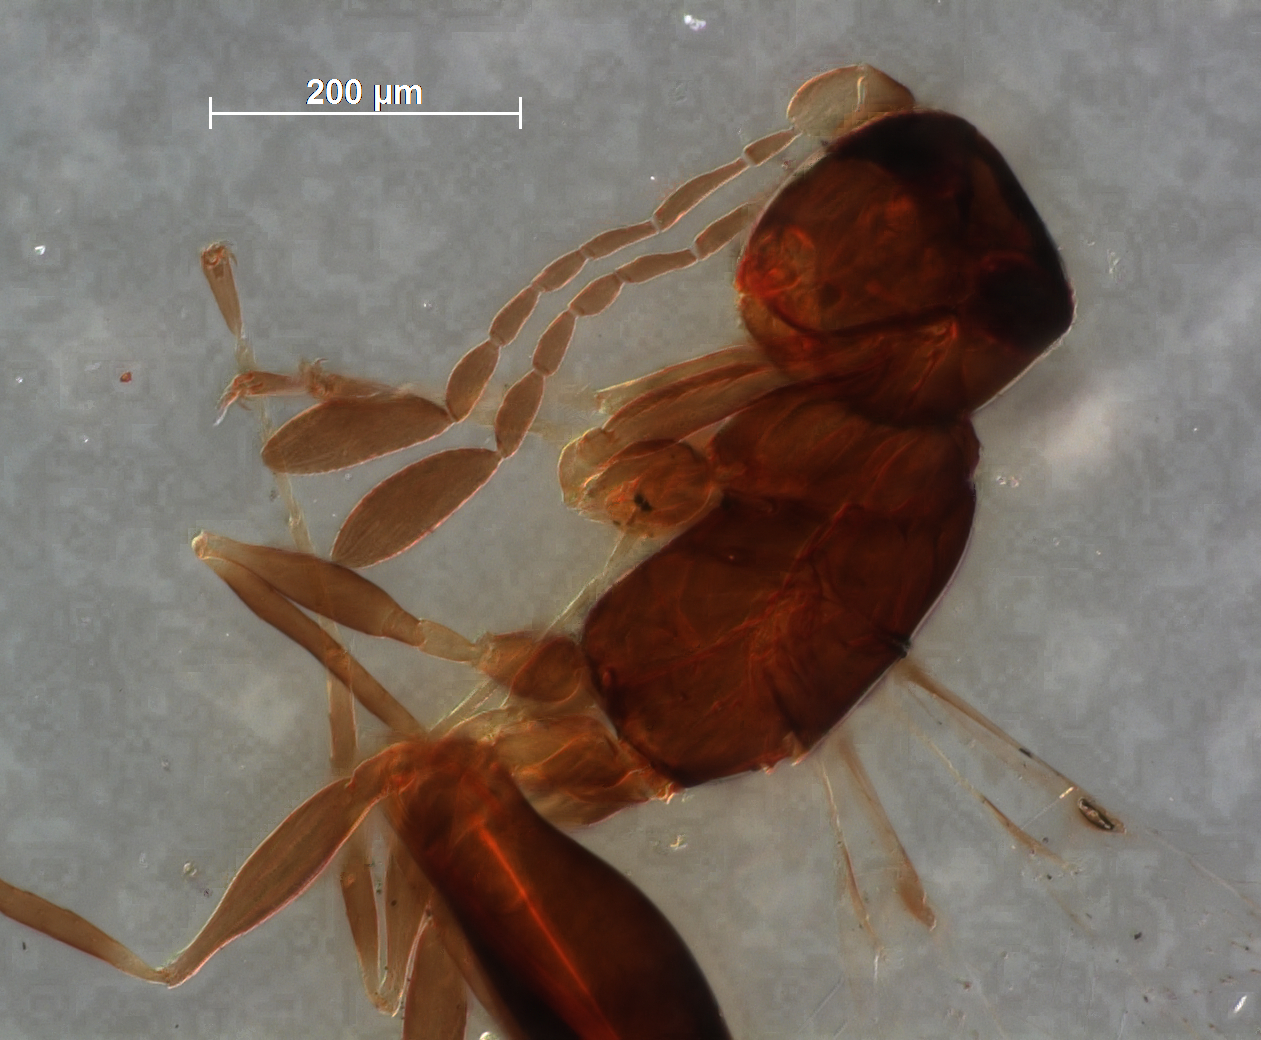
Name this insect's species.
Polynema consobrinus
